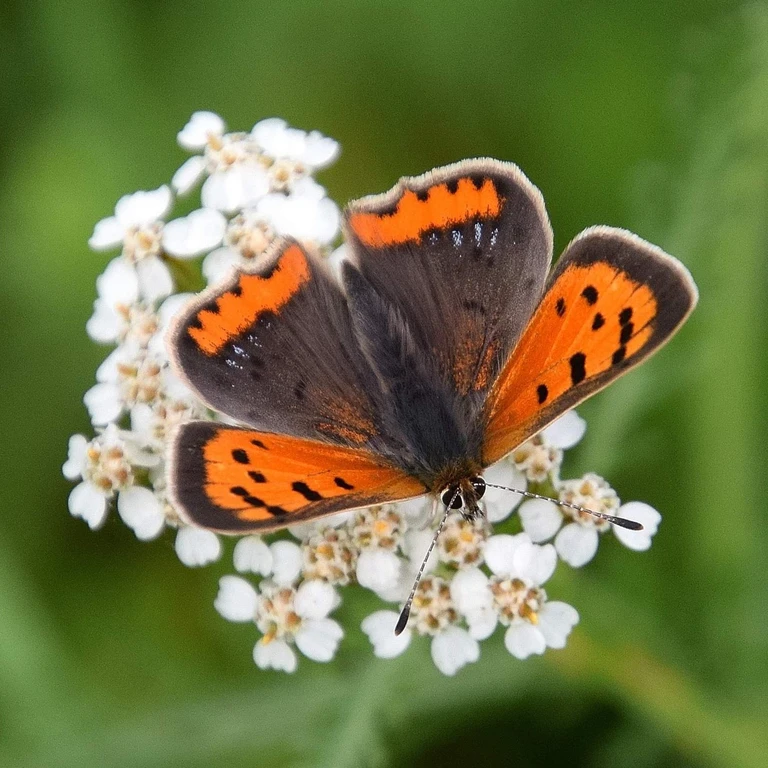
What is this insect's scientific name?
Lycaena phlaeas
